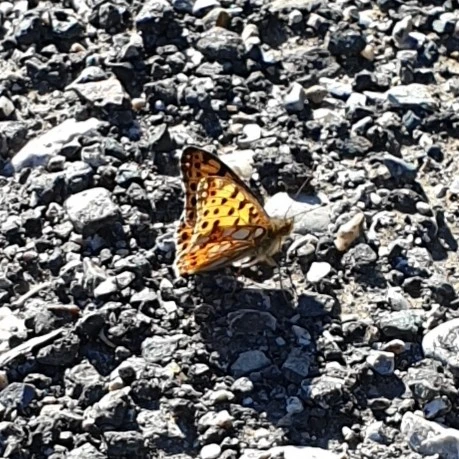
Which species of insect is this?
Issoria lathonia
